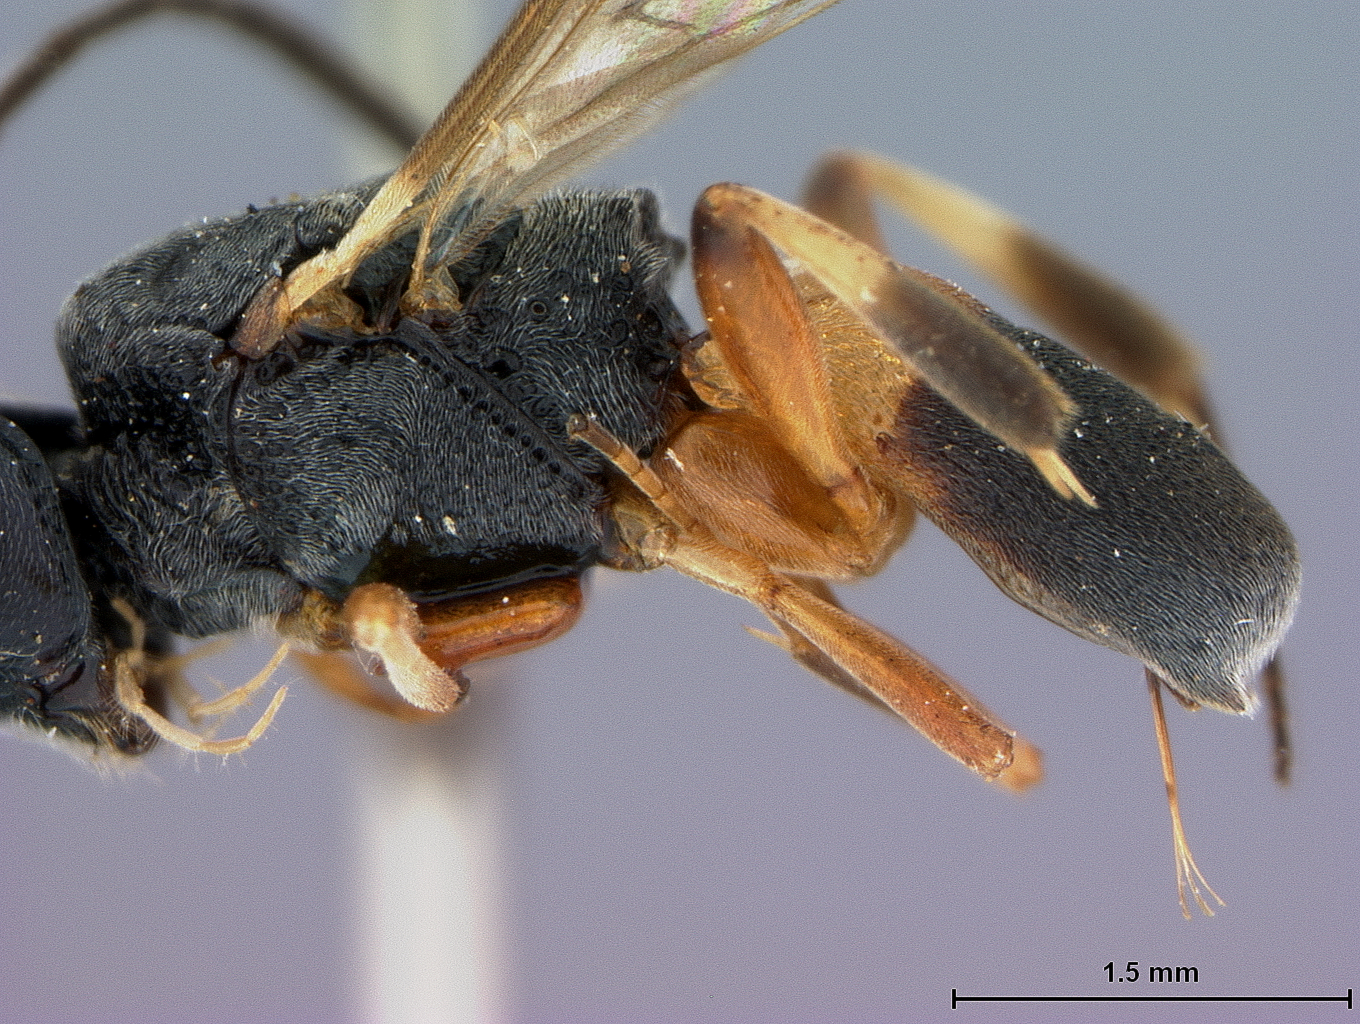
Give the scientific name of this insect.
Megachelonus bidentatus
